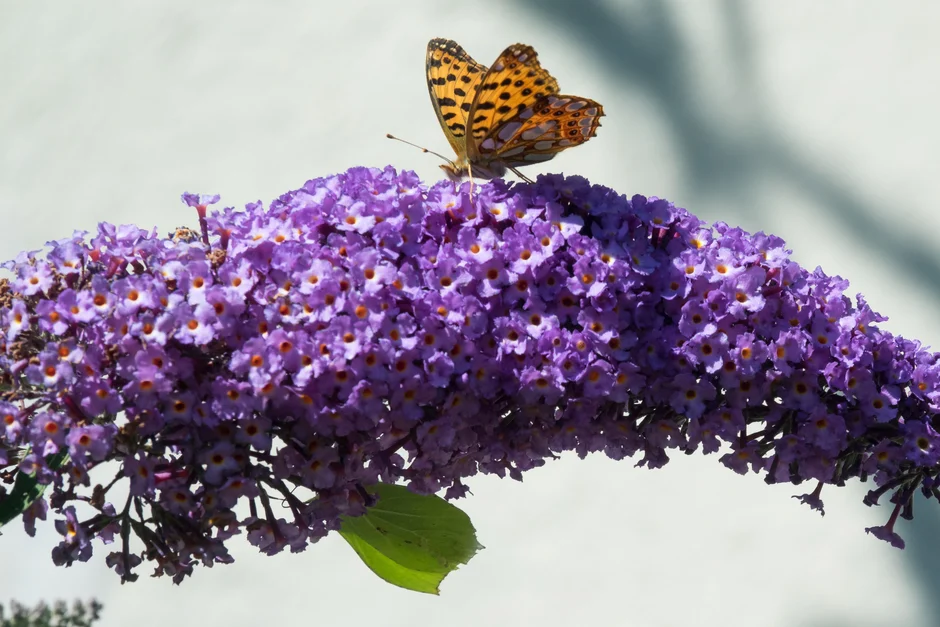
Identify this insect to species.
Issoria lathonia
